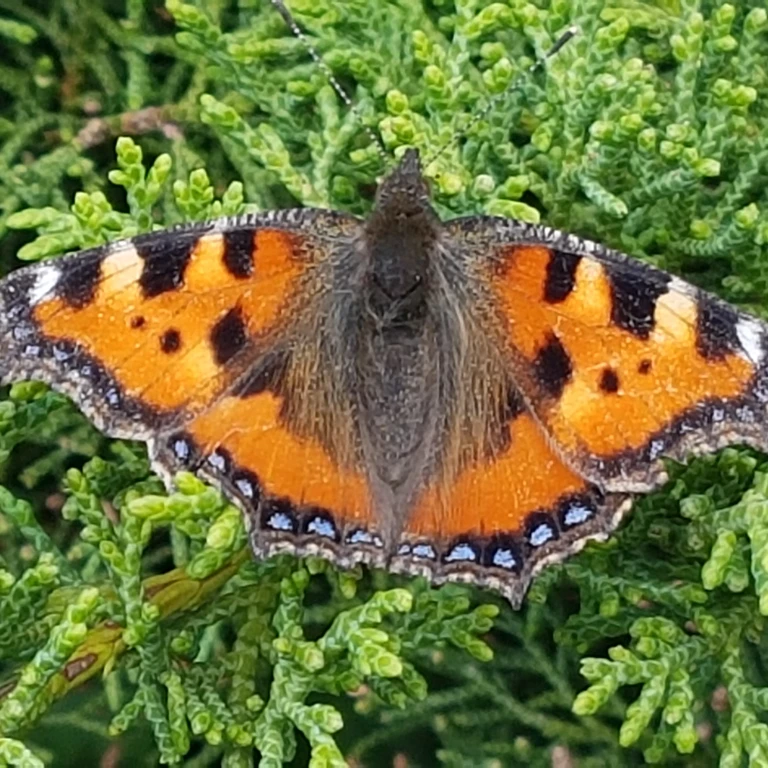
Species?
Aglais urticae
